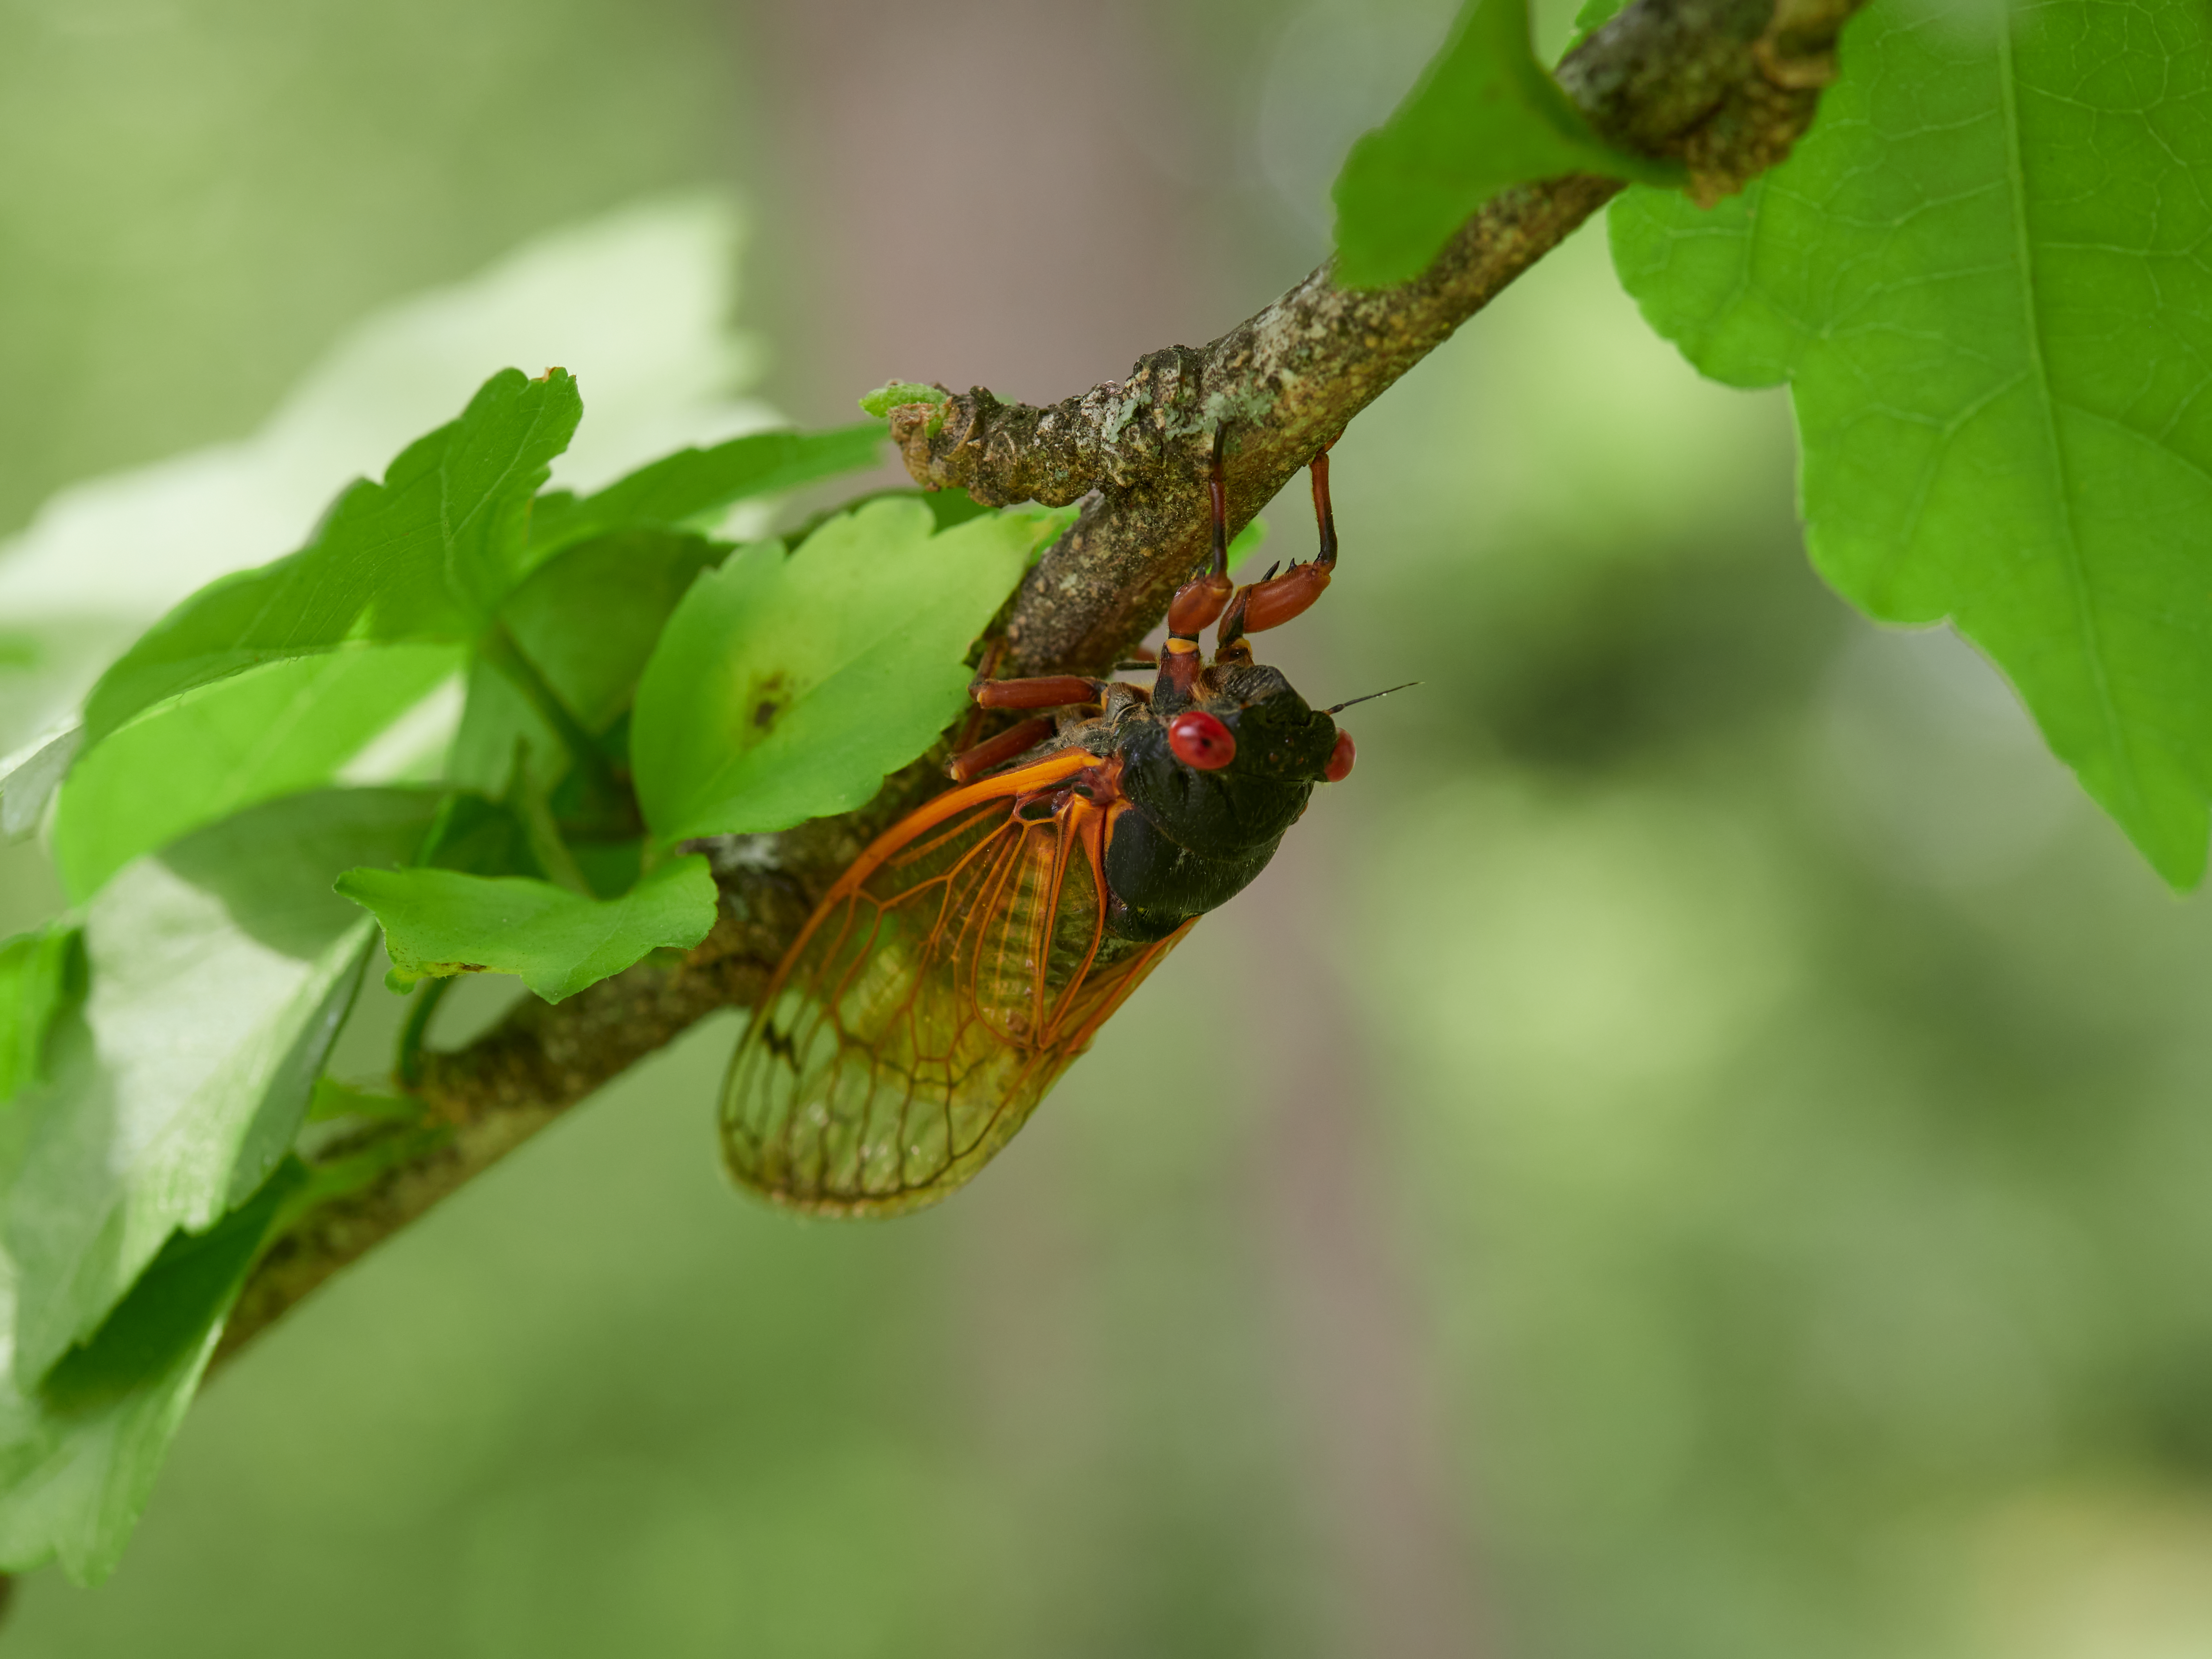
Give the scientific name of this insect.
Magicicada cassinii
